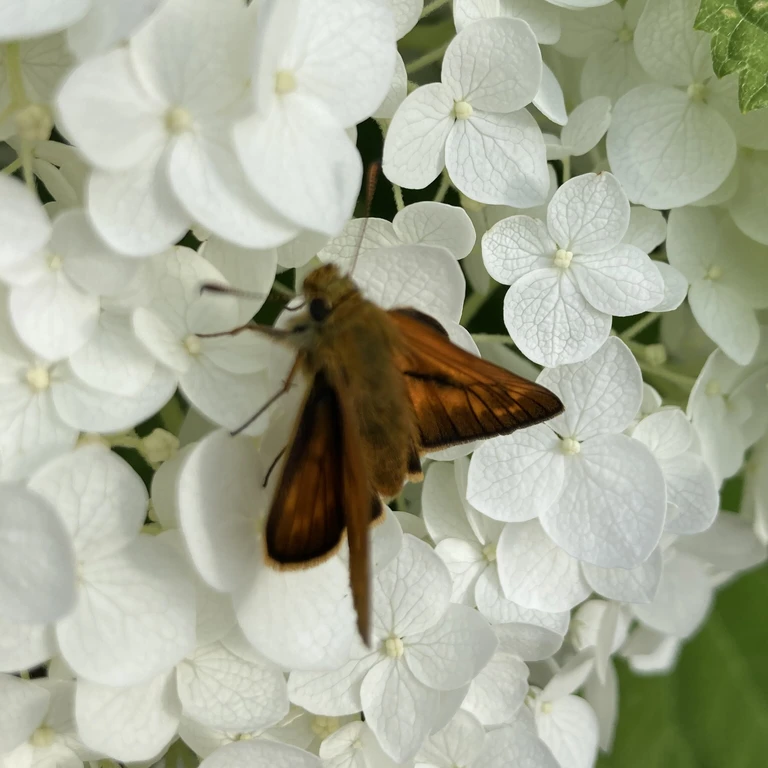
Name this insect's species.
Ochlodes sylvanus (also Ochlodes venata)
